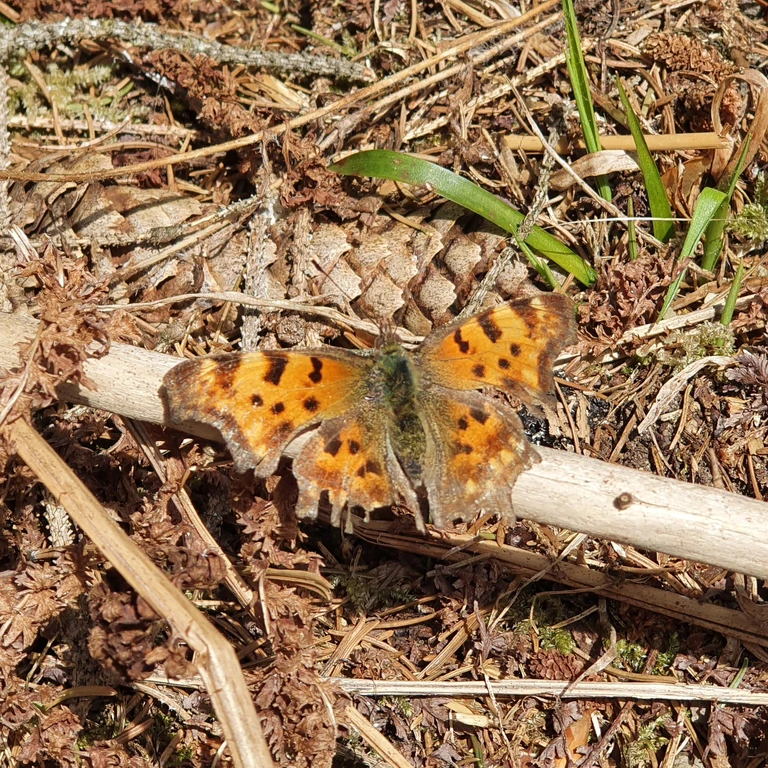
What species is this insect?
Polygonia c-album
